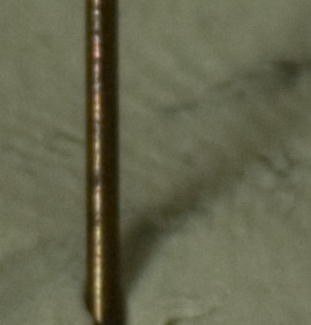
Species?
Crematogaster perthensis
